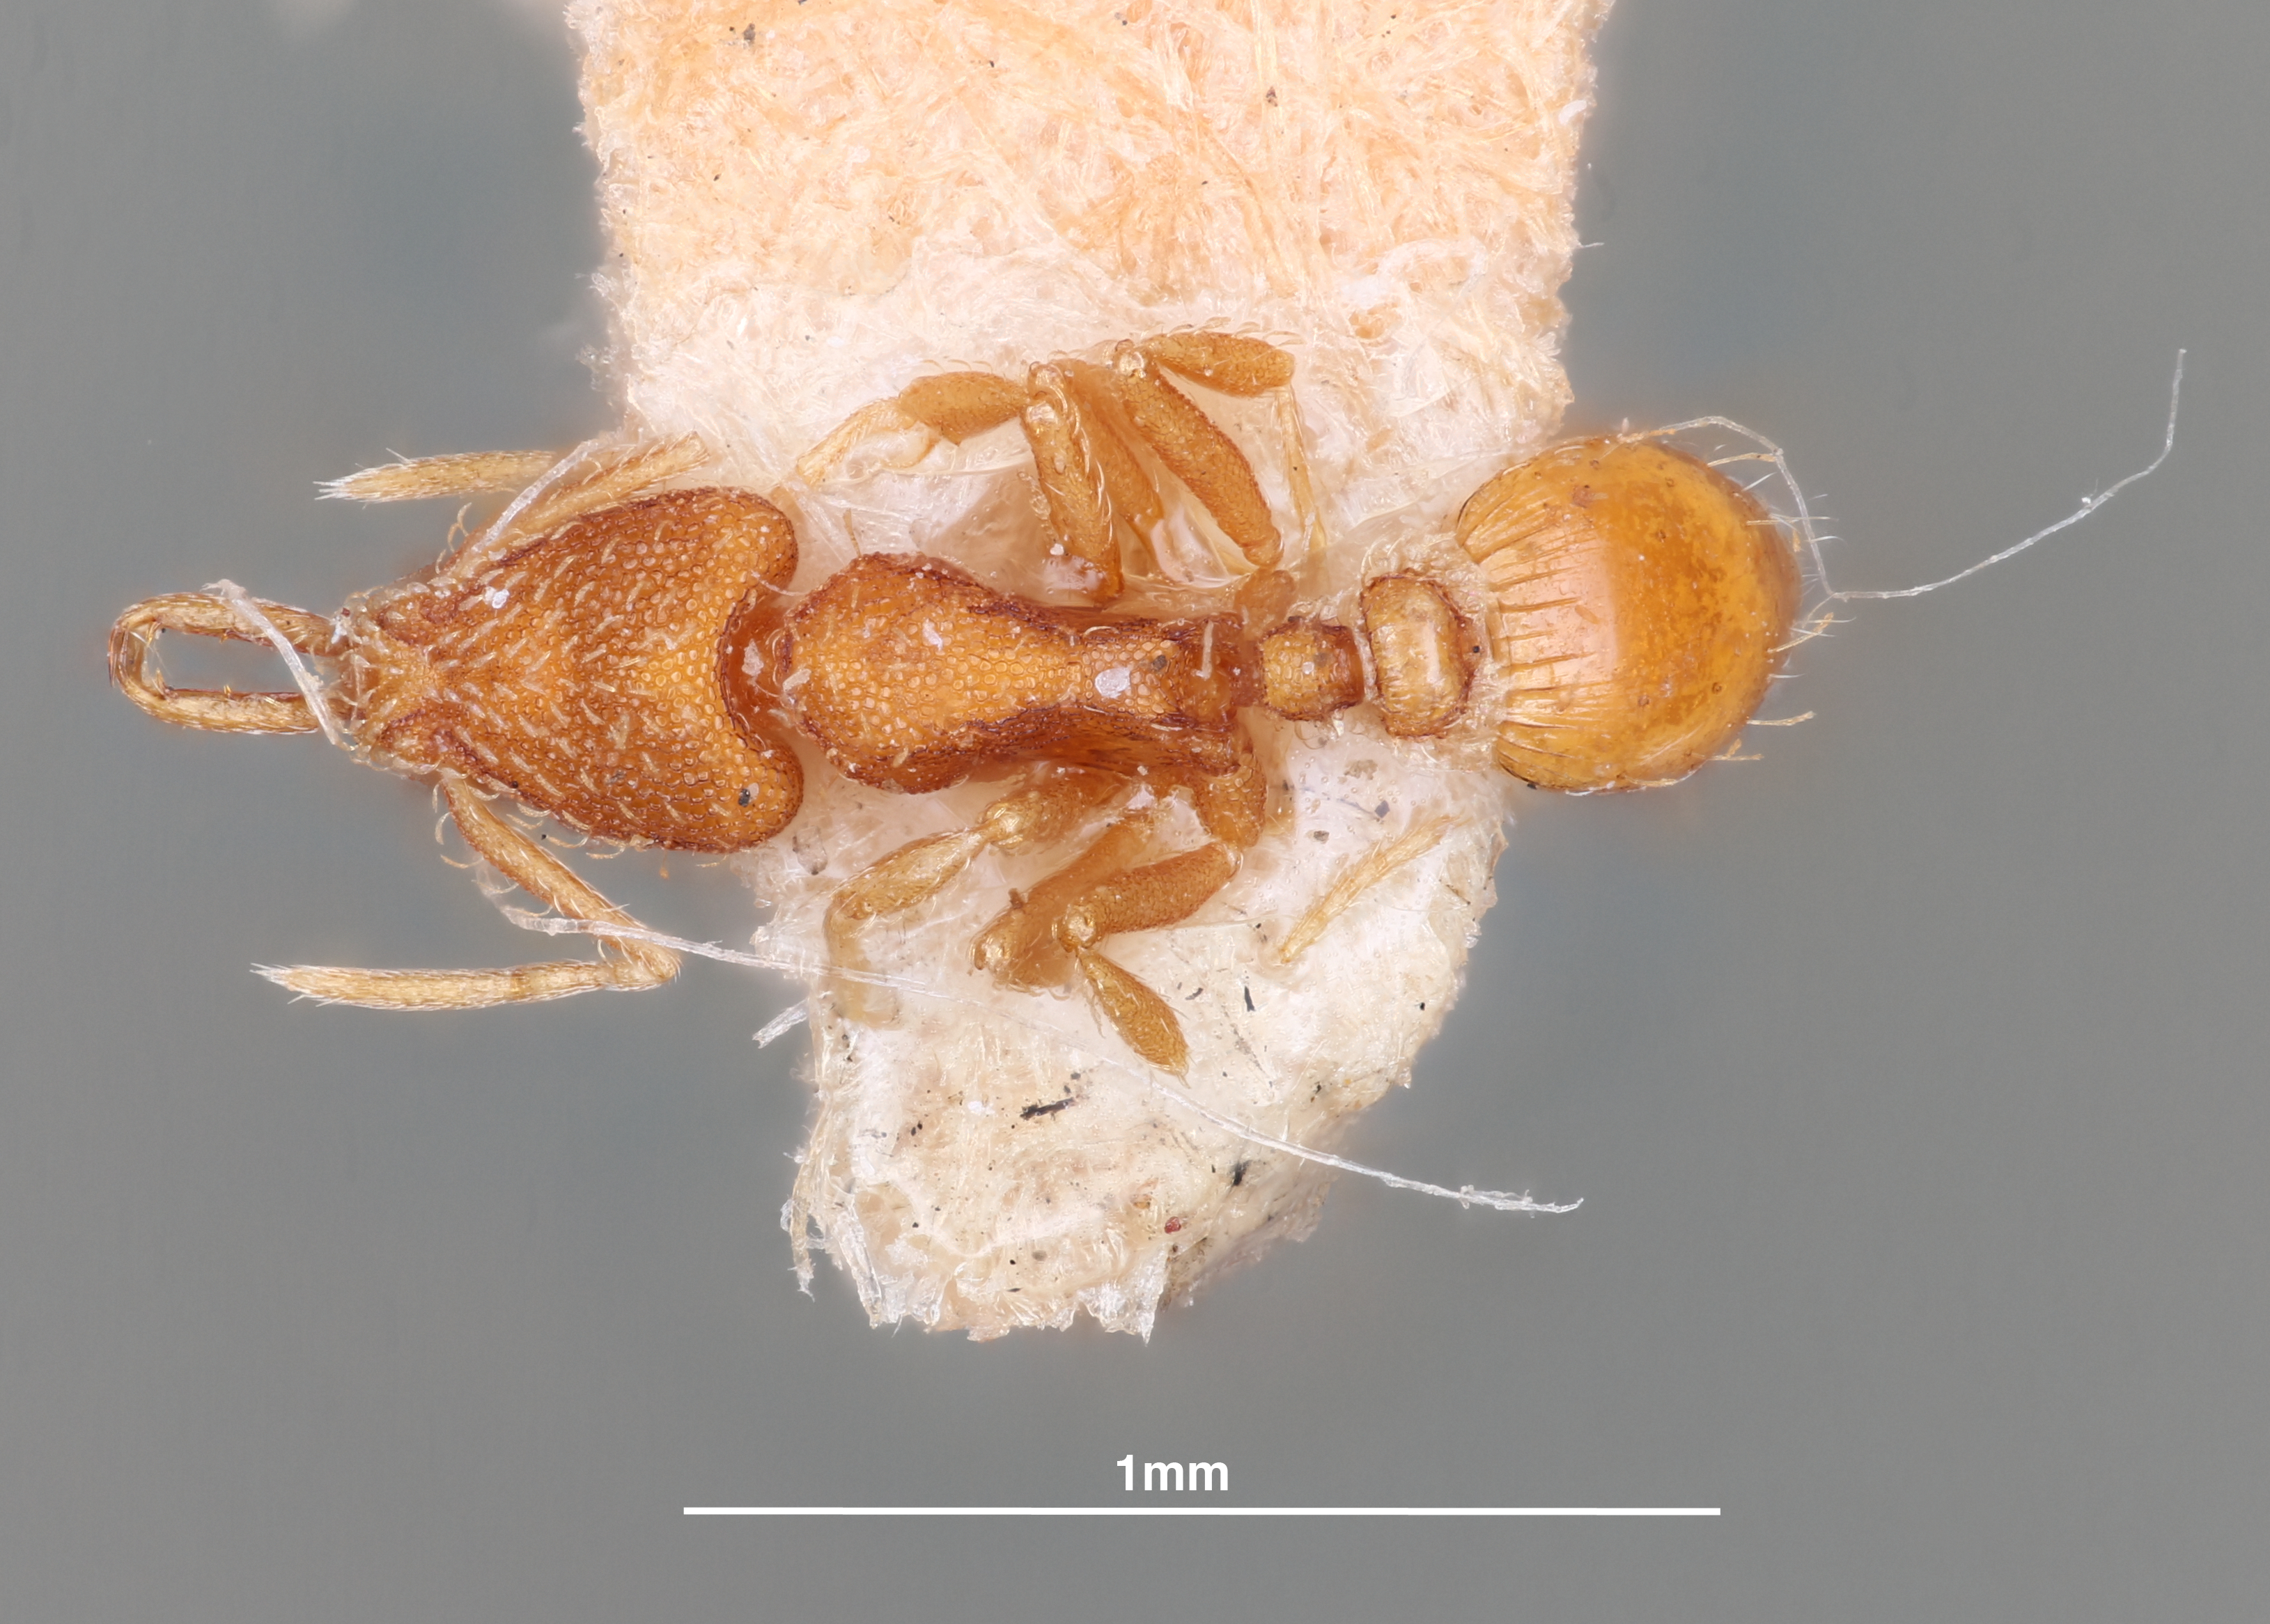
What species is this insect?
Strumigenys caribbea
